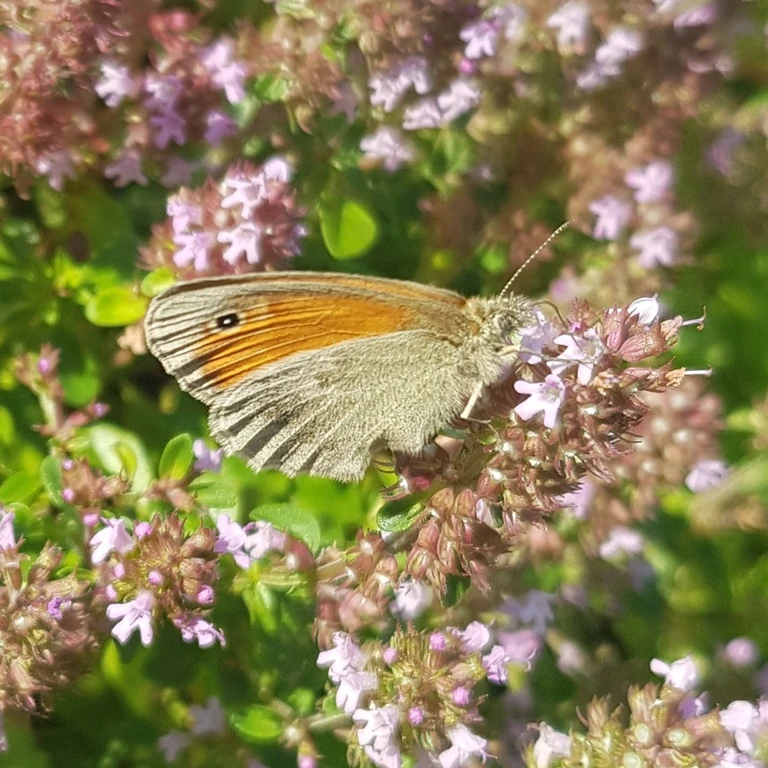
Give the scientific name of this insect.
Coenonympha pamphilus
